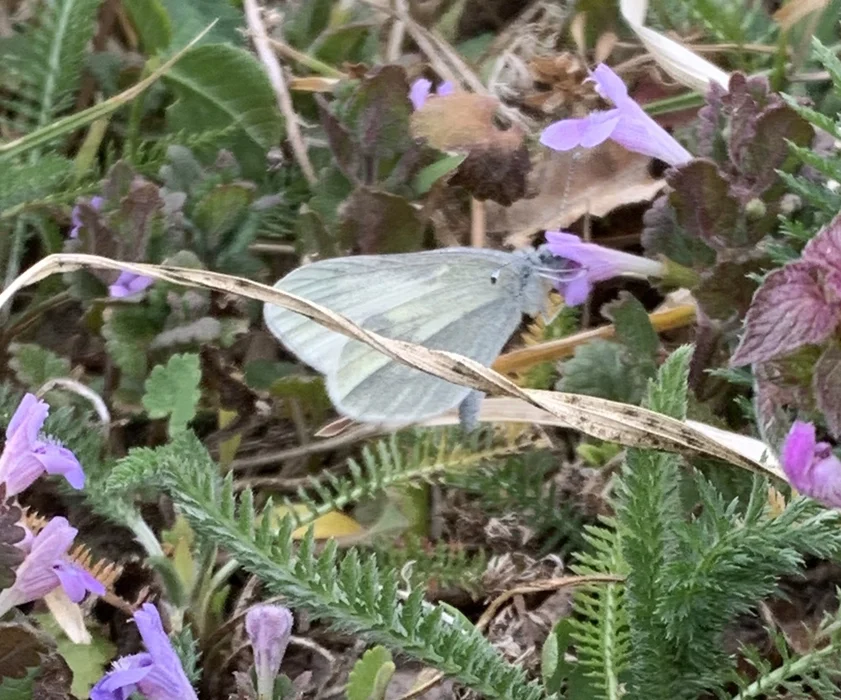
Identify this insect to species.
Leptidea sinapis/juvernica
